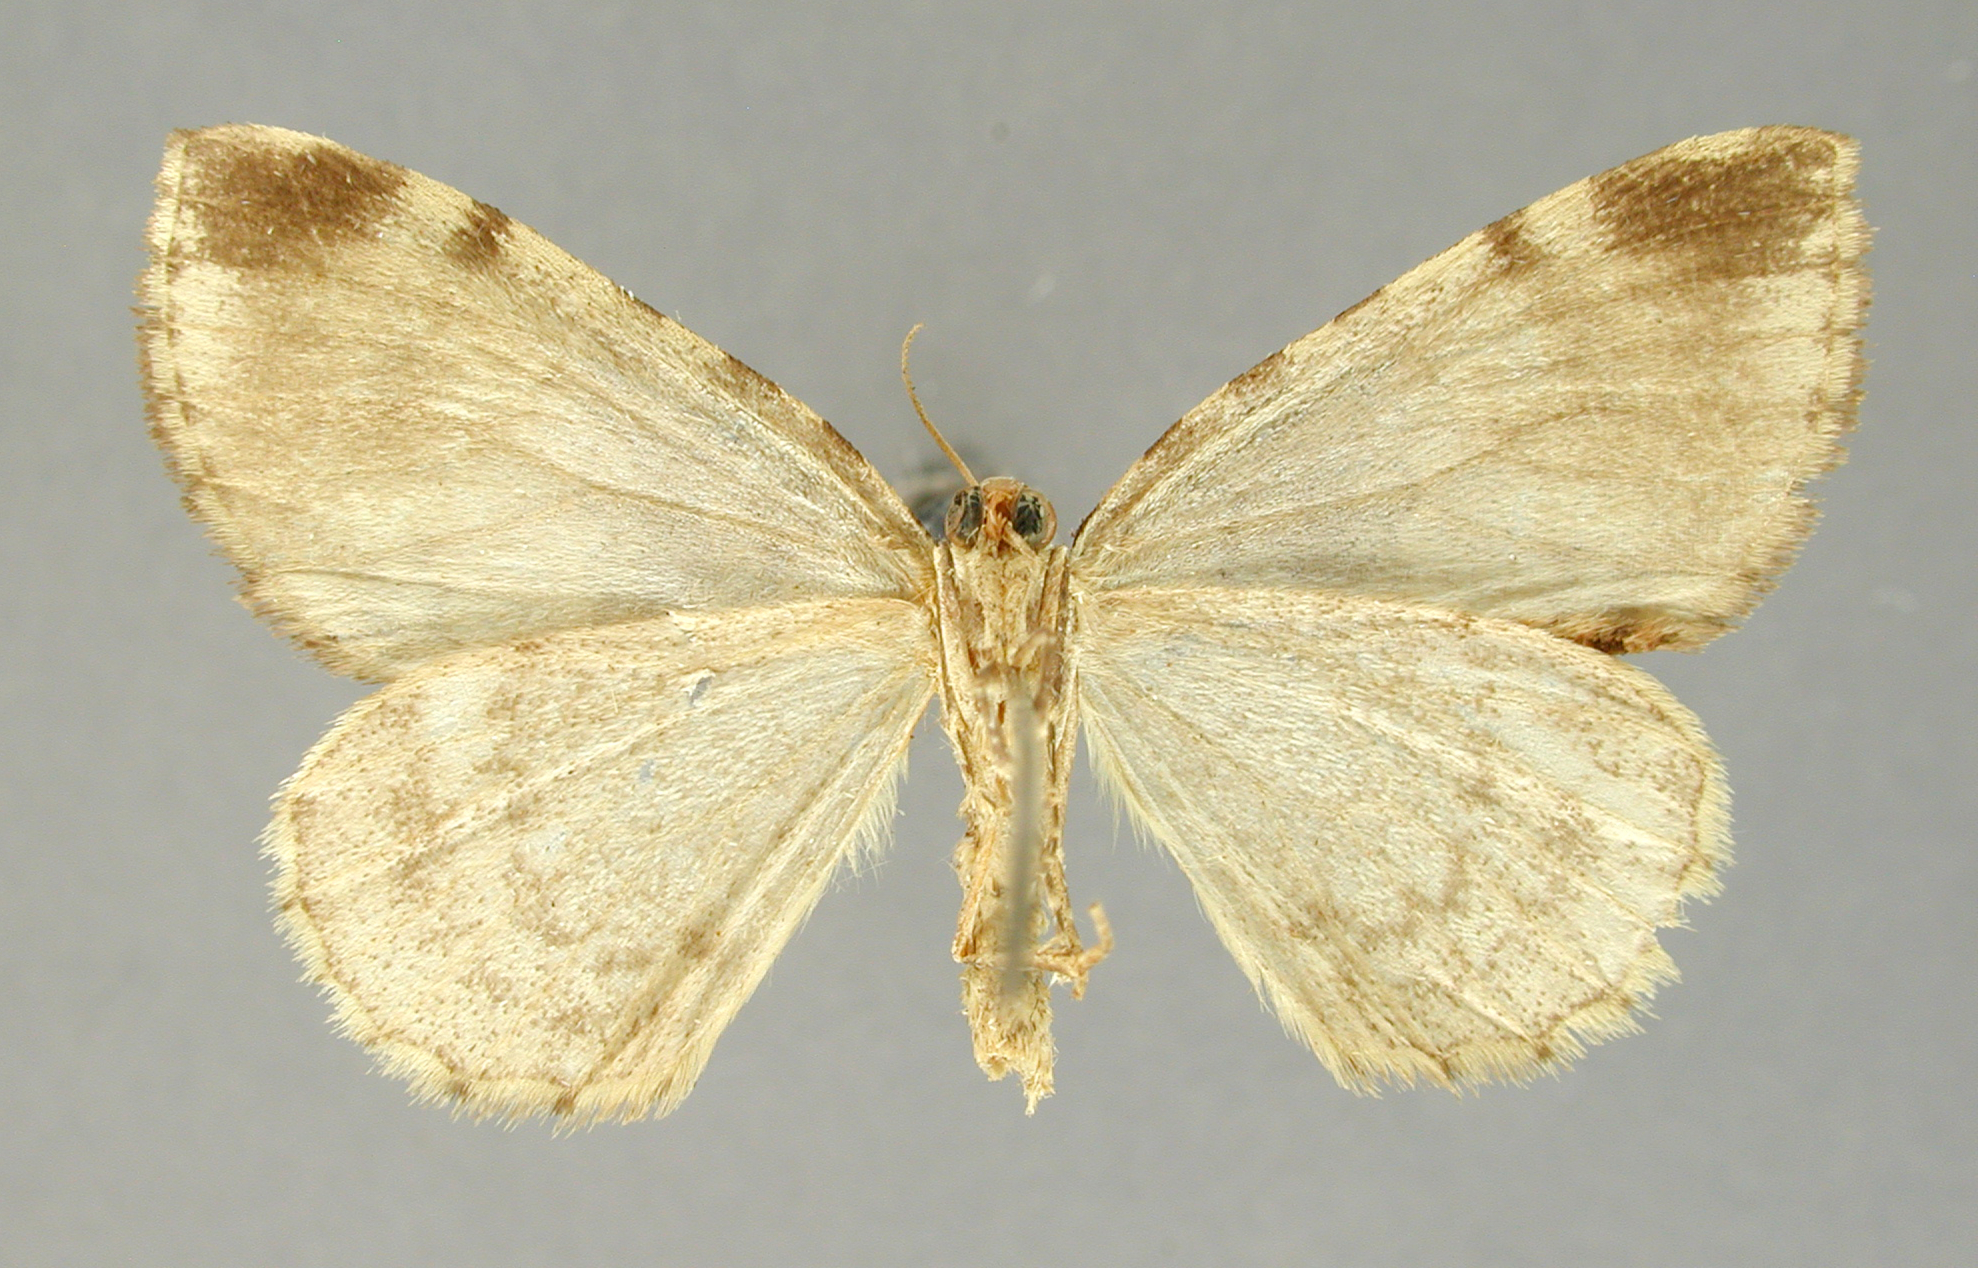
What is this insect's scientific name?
Hydriomena gosala
